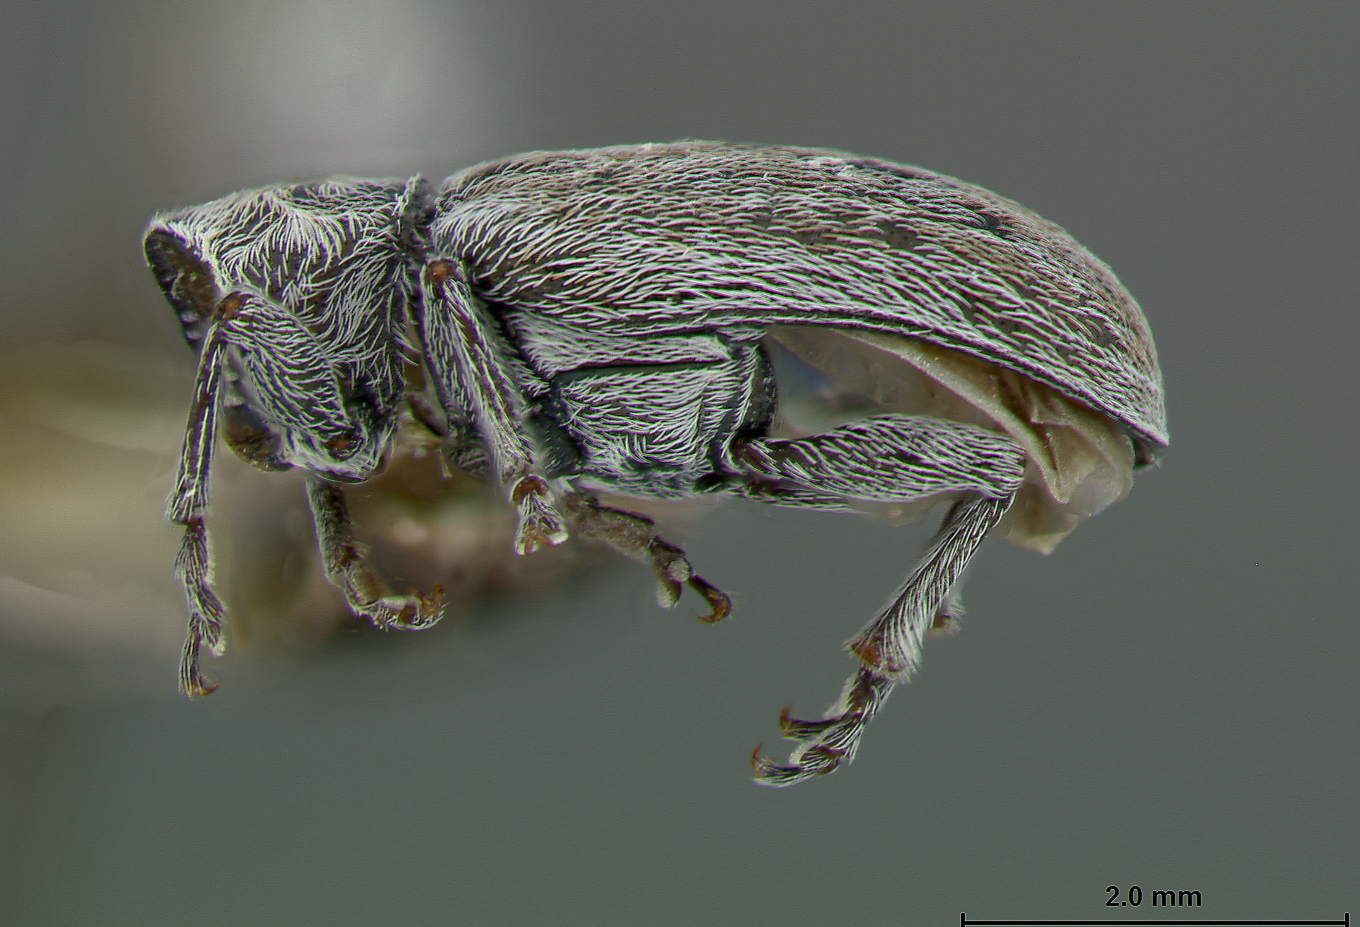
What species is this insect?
Glyptoscelis paula
